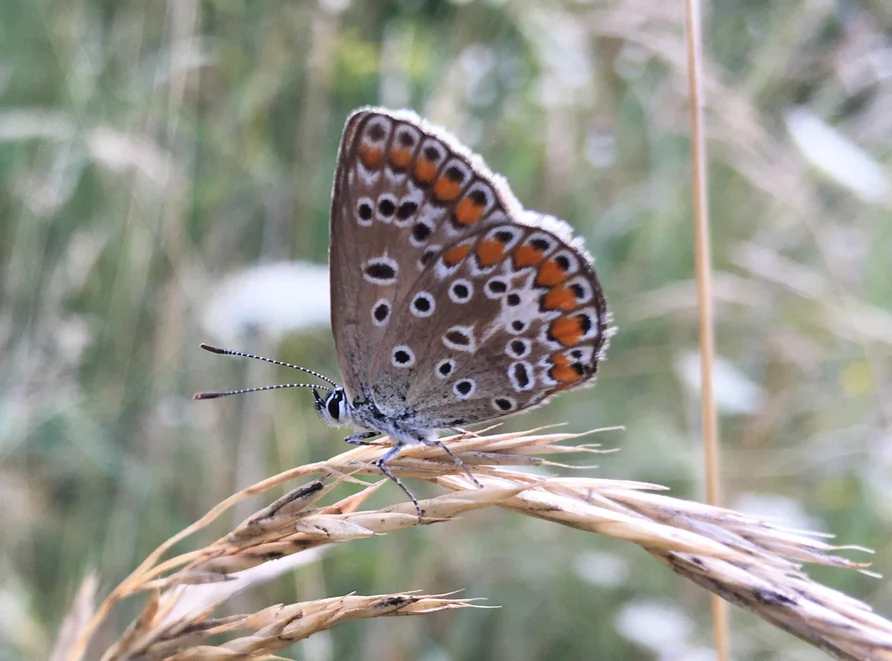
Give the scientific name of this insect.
Polyommatus icarus
